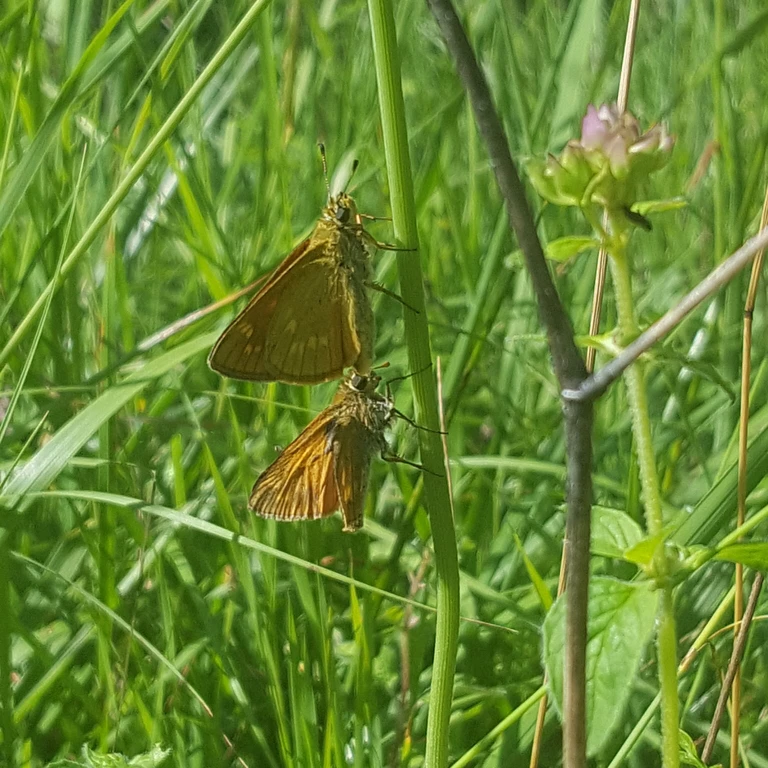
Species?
Ochlodes sylvanus (also Ochlodes venata)
